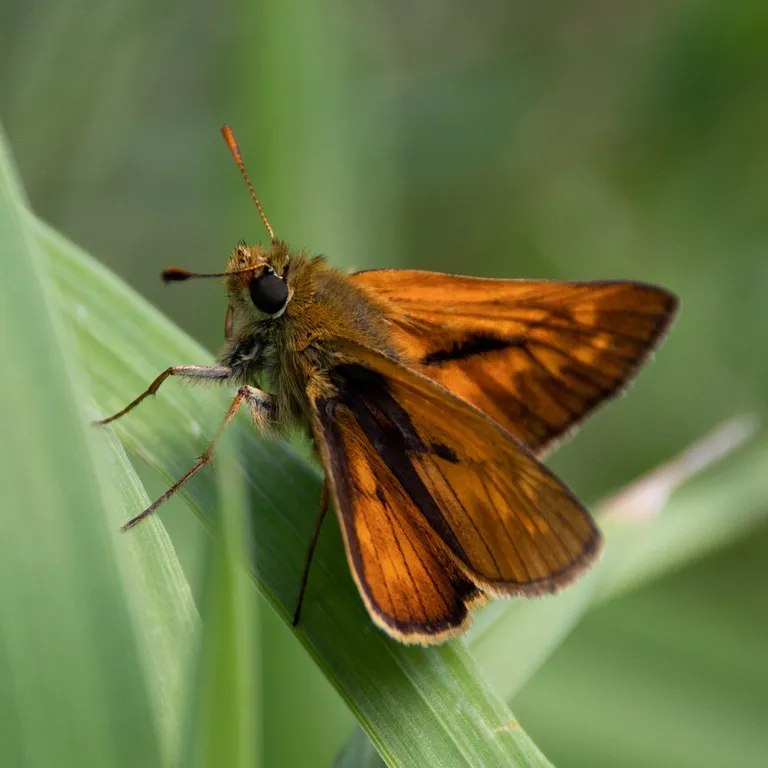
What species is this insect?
Ochlodes sylvanus (also Ochlodes venata)
